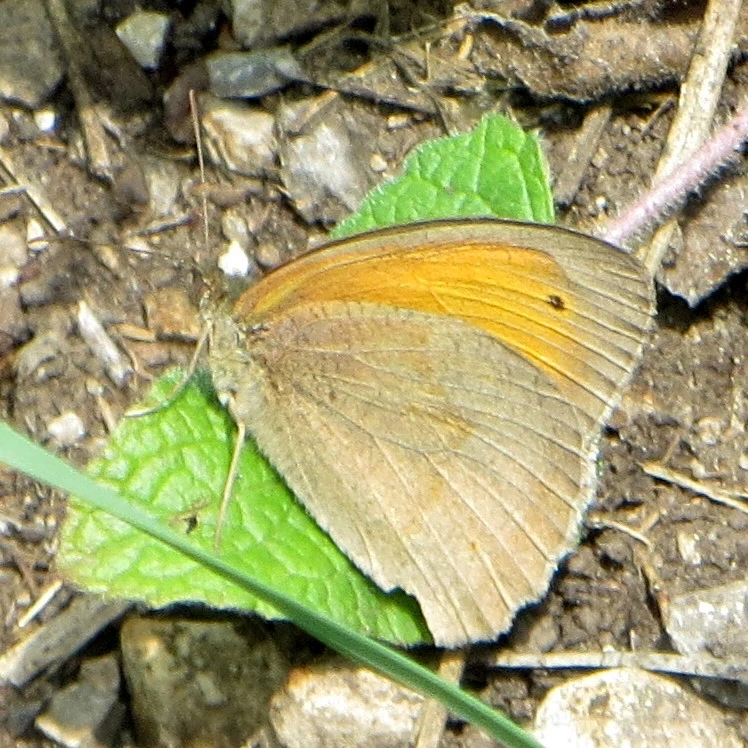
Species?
Maniola jurtina
